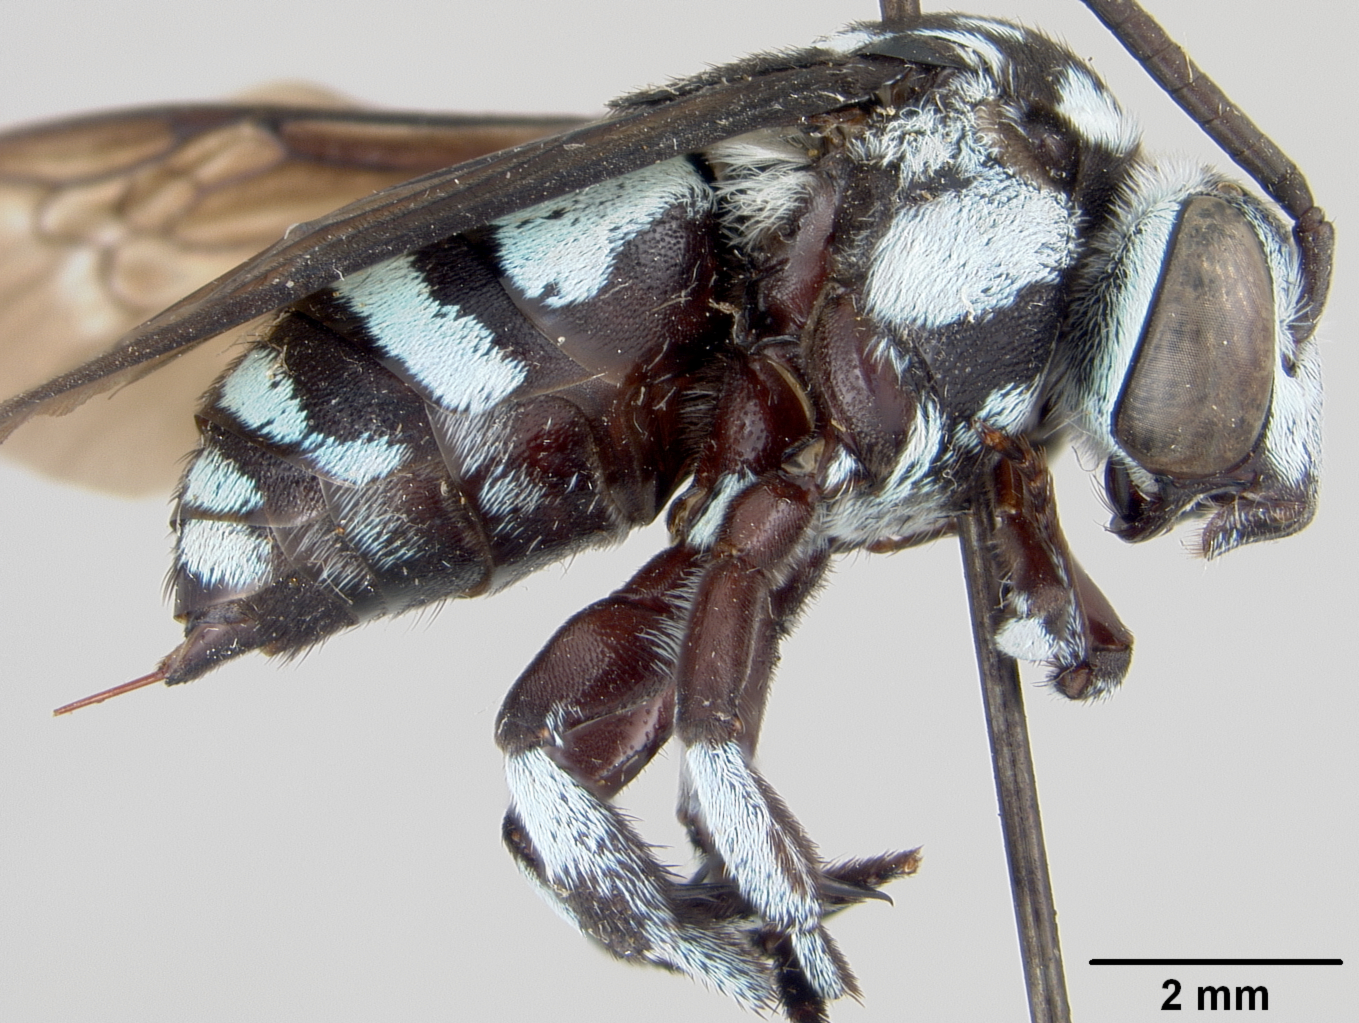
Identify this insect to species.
Crocisa pernitida
